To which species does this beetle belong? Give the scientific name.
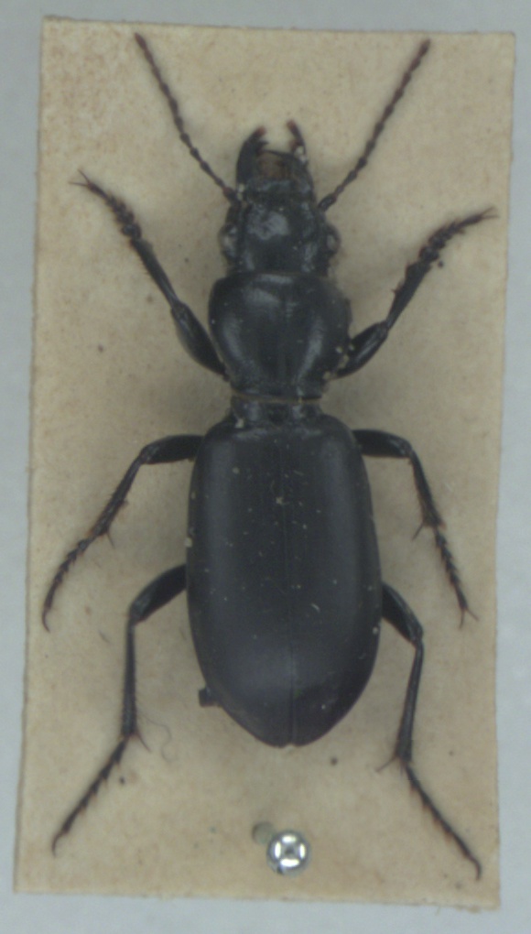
Broscus cephalotes
